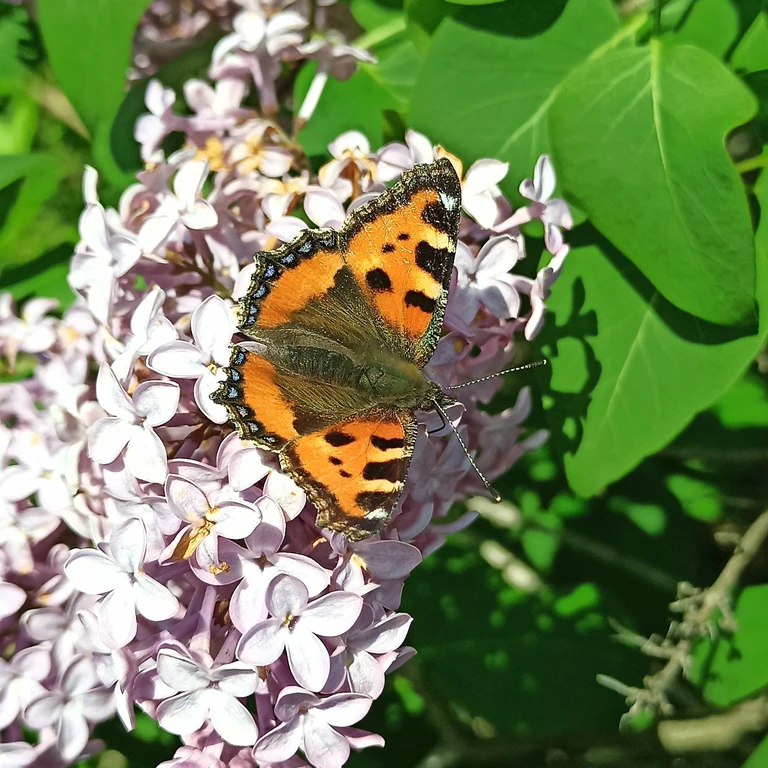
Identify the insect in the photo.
Aglais urticae
